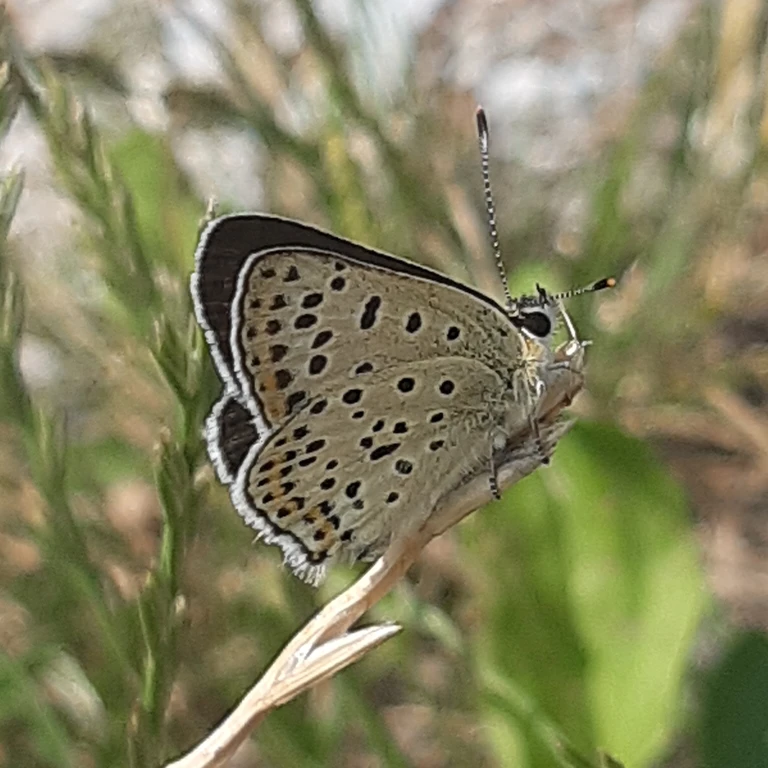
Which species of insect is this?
Lycaena tityrus (also Loweia tityrus)
